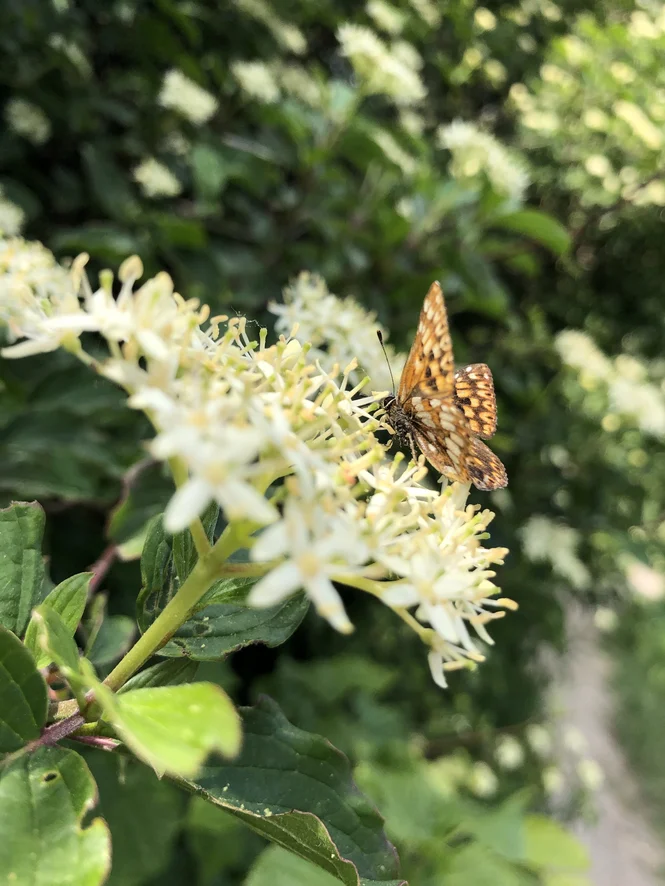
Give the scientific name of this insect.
Hamearis lucina
